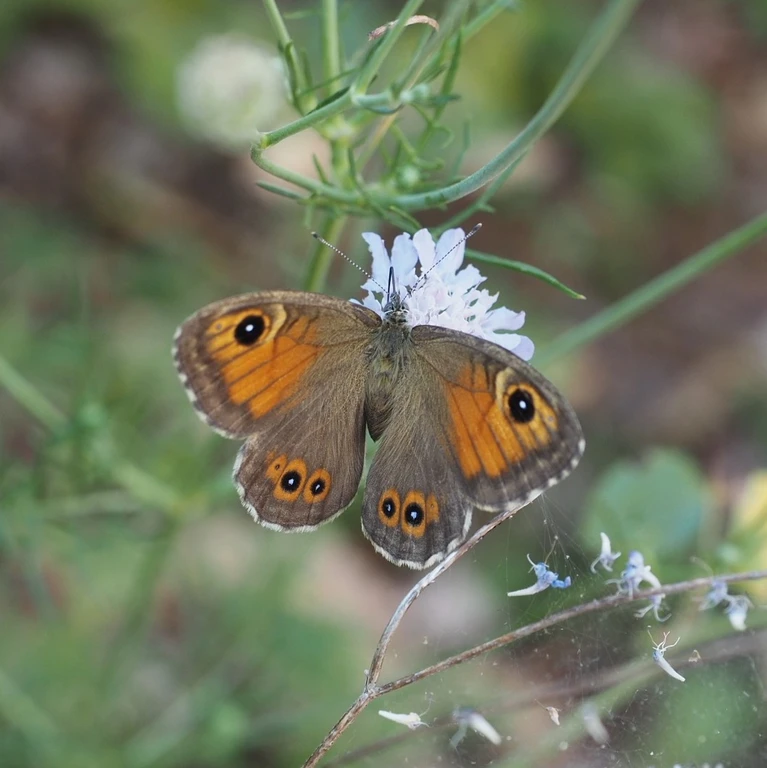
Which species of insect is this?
Lasiommata maera (also Pararge maera)
